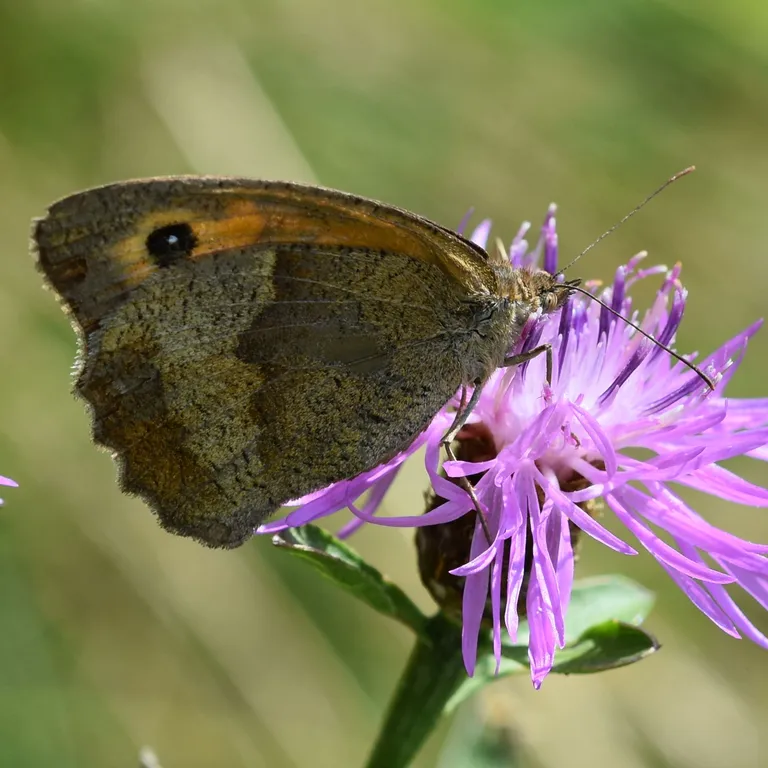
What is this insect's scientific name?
Maniola jurtina
